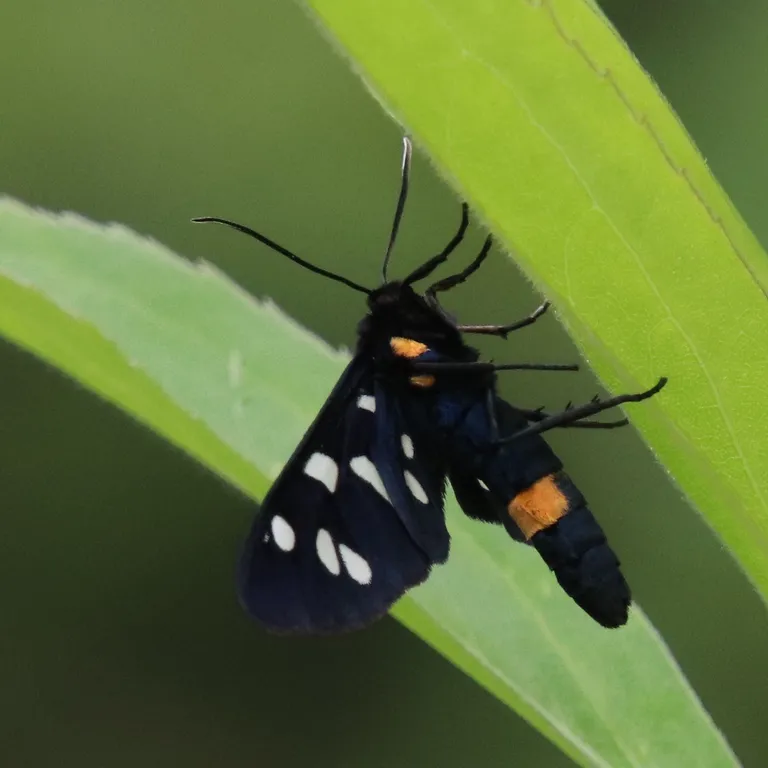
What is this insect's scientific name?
Amata phegea
